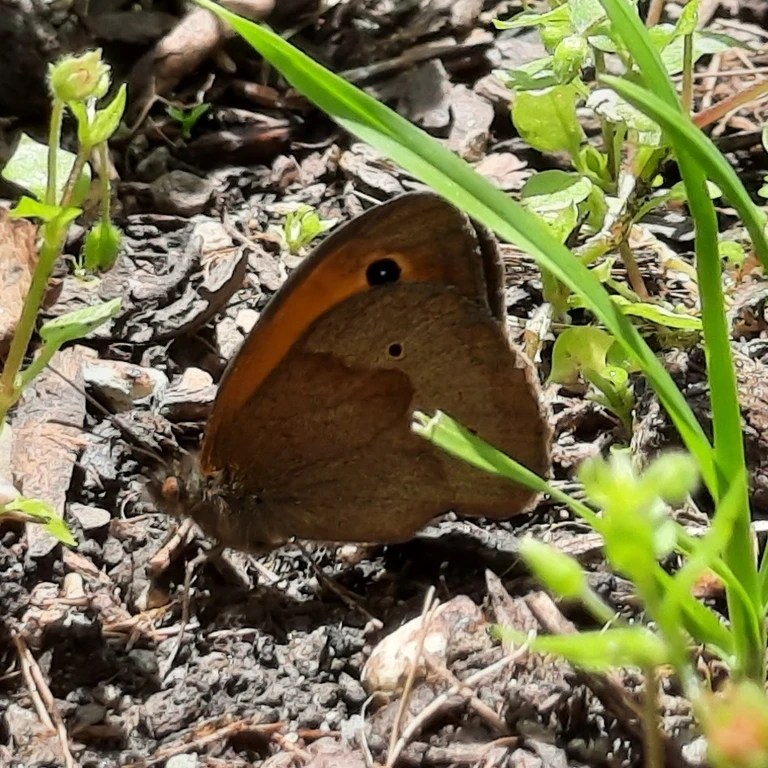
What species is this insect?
Maniola jurtina
